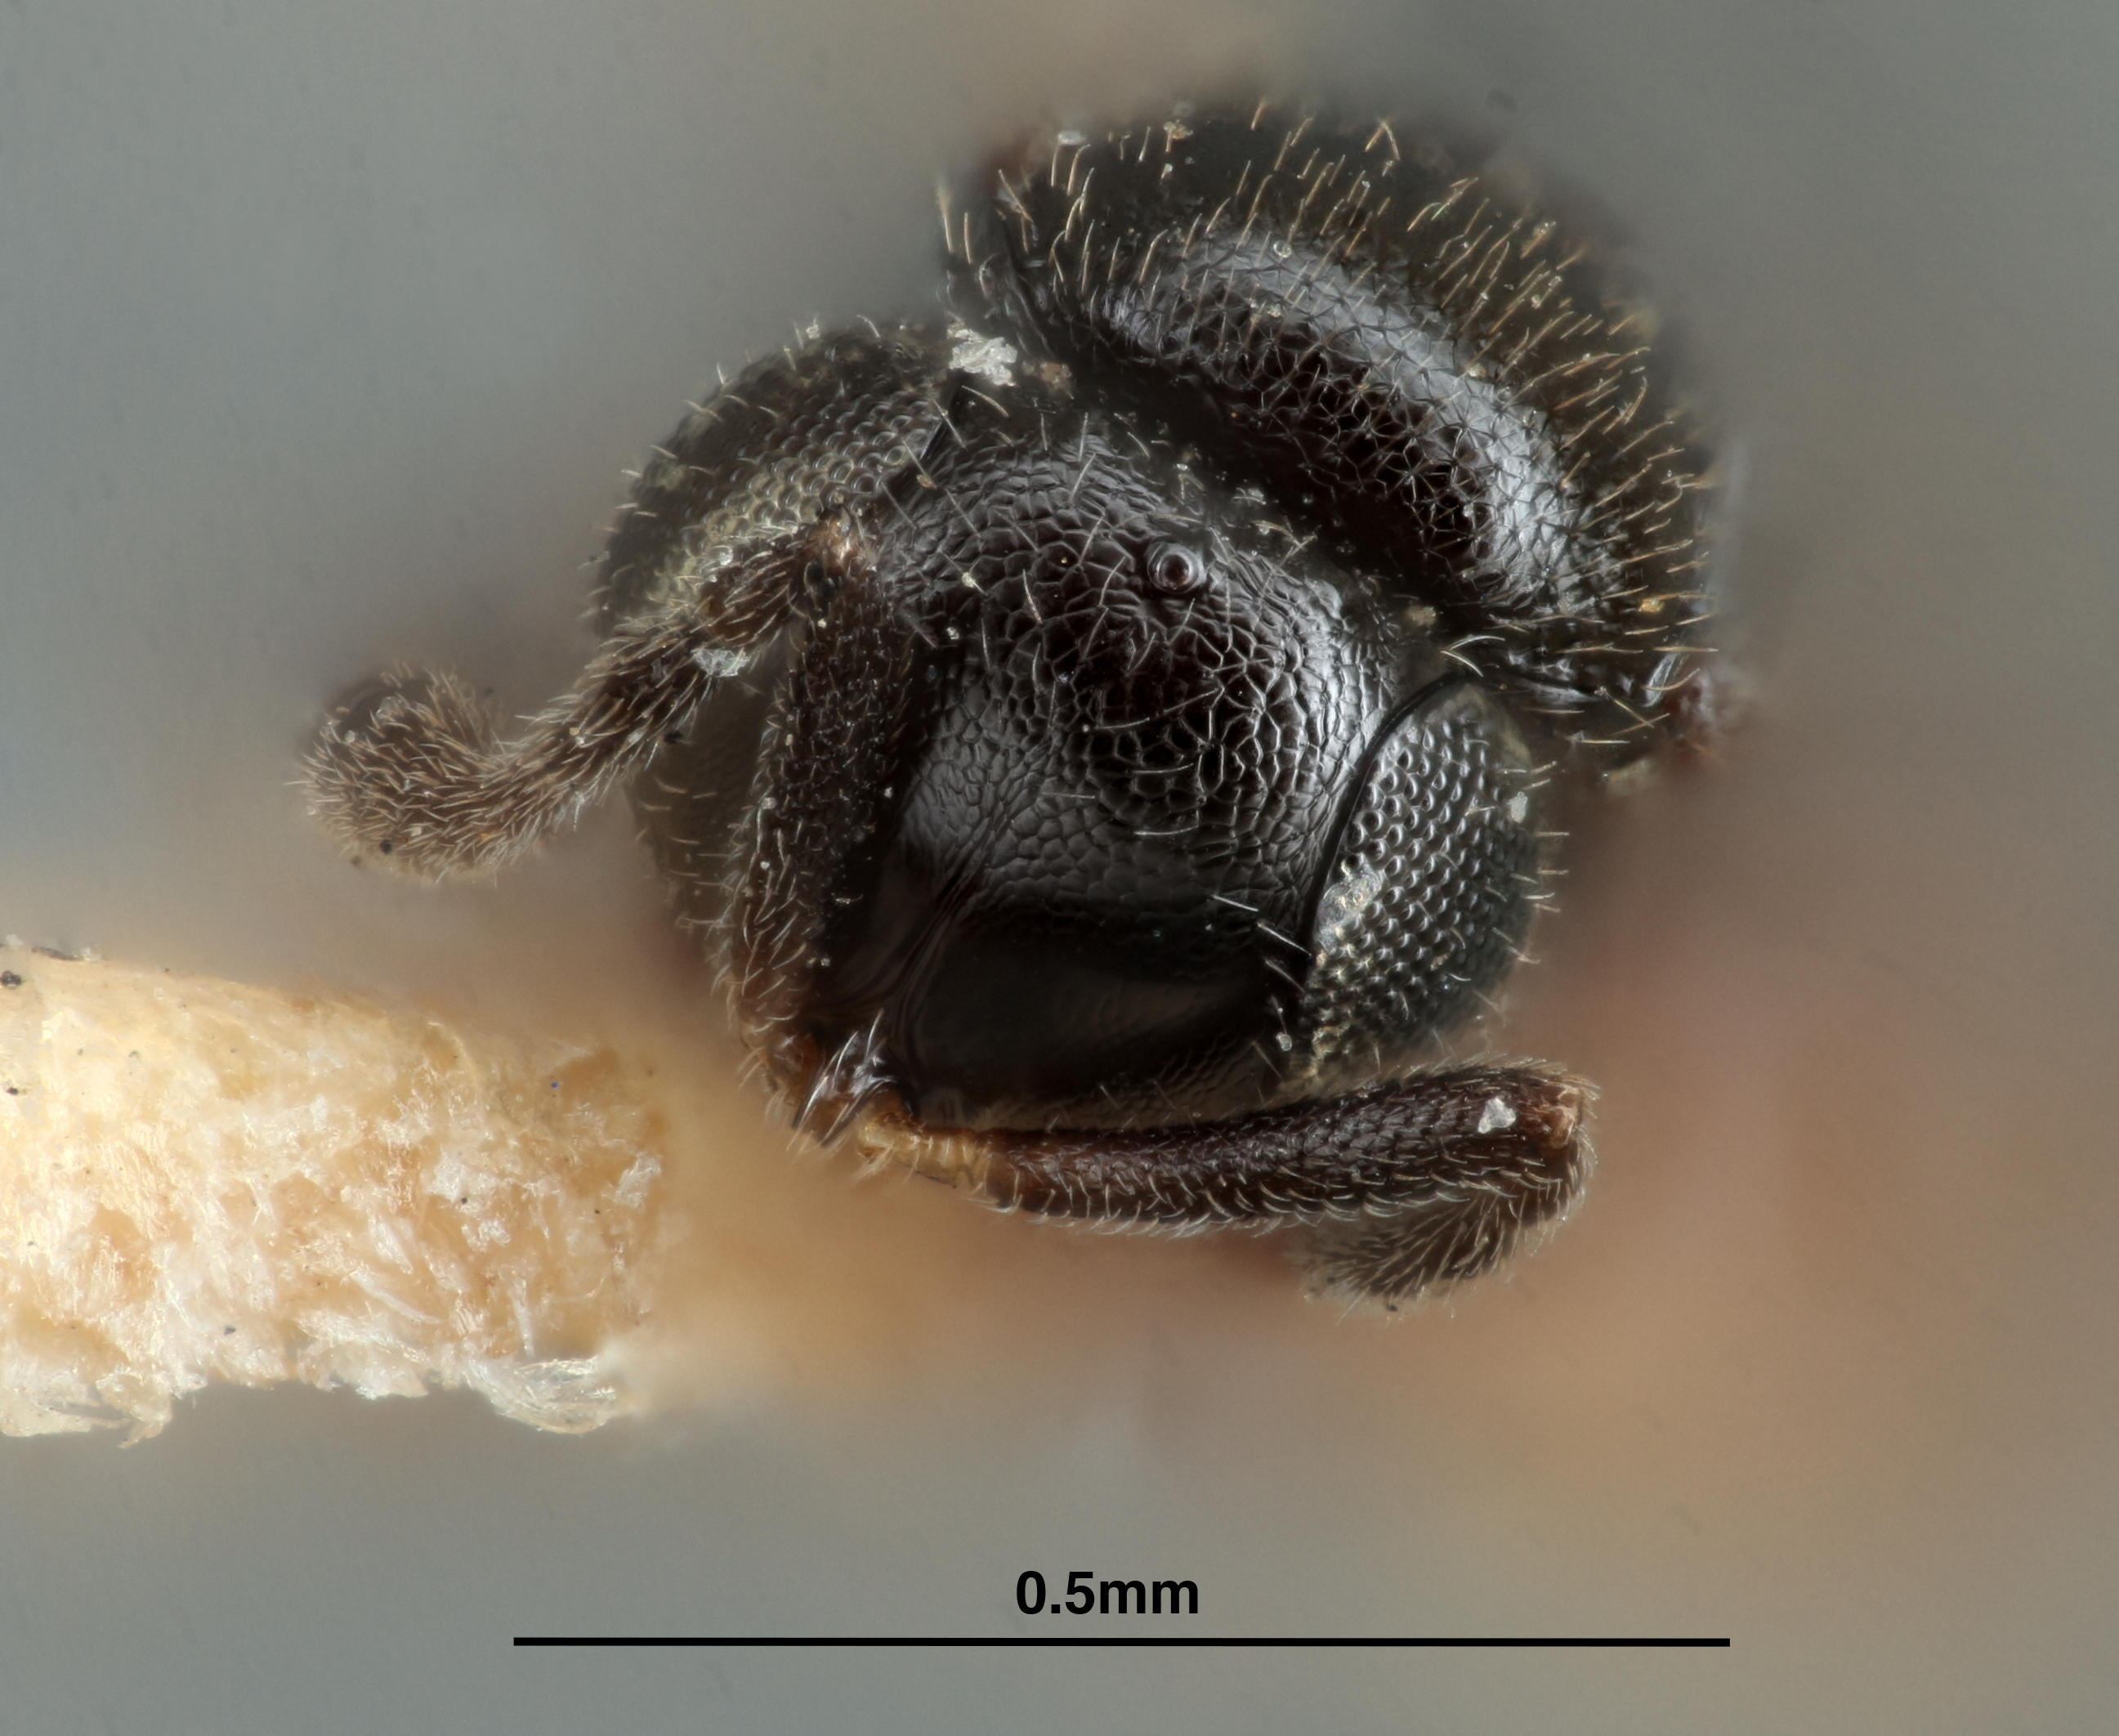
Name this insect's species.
Trimorus reticulatus
